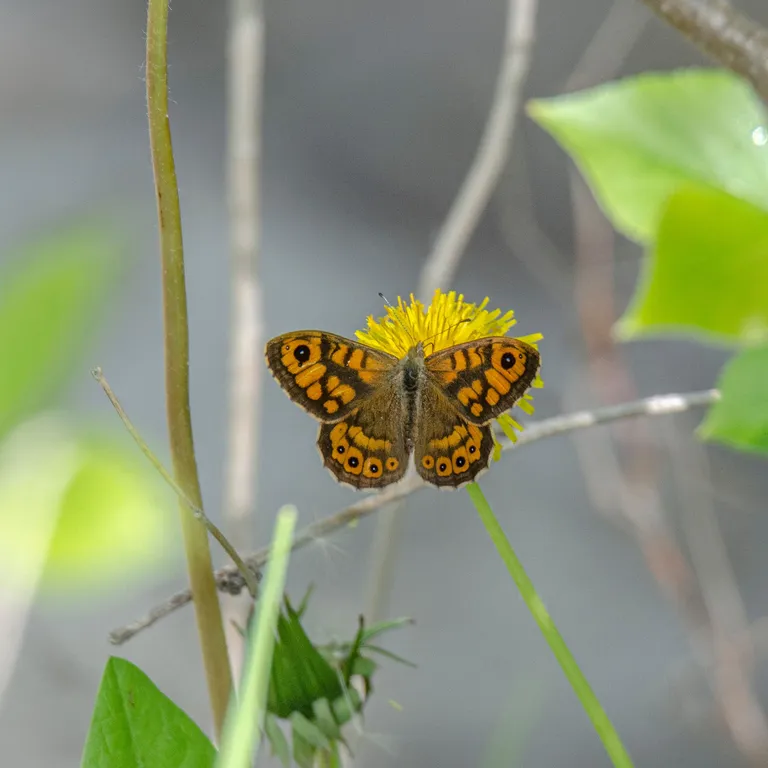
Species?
Lasiommata megera (also Pararge megera)
